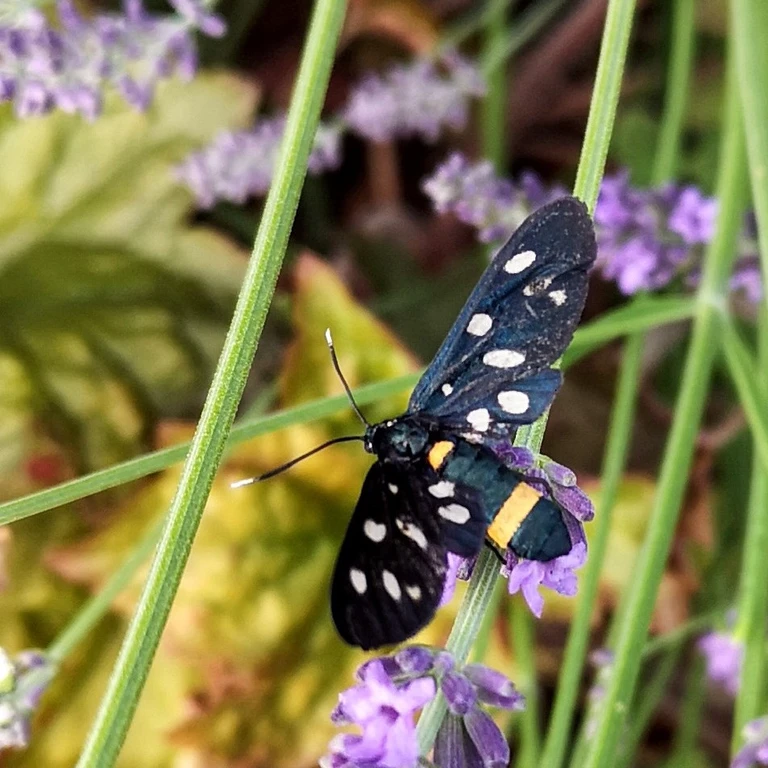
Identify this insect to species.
Amata phegea
